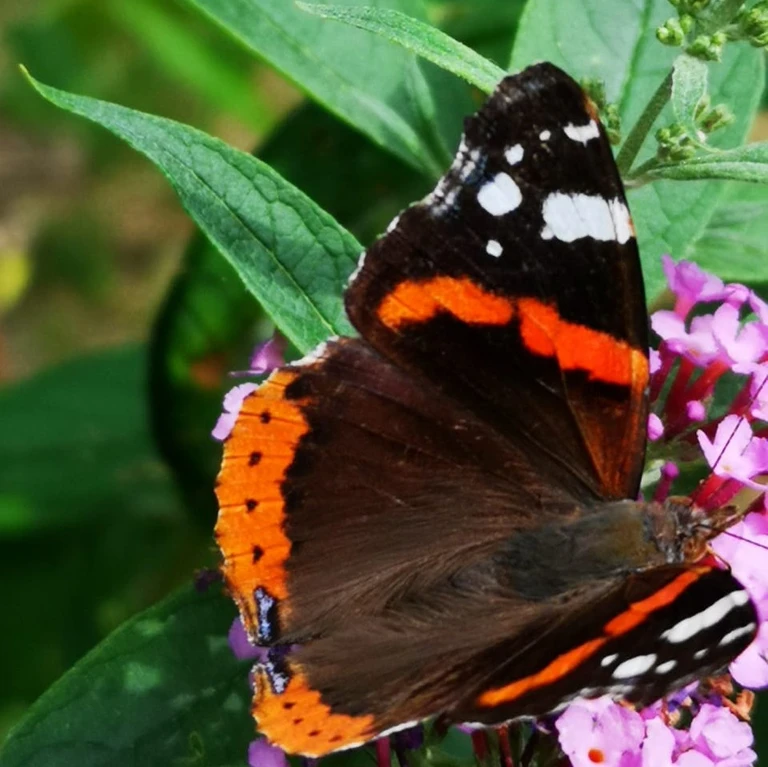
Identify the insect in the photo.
Vanessa atalanta
